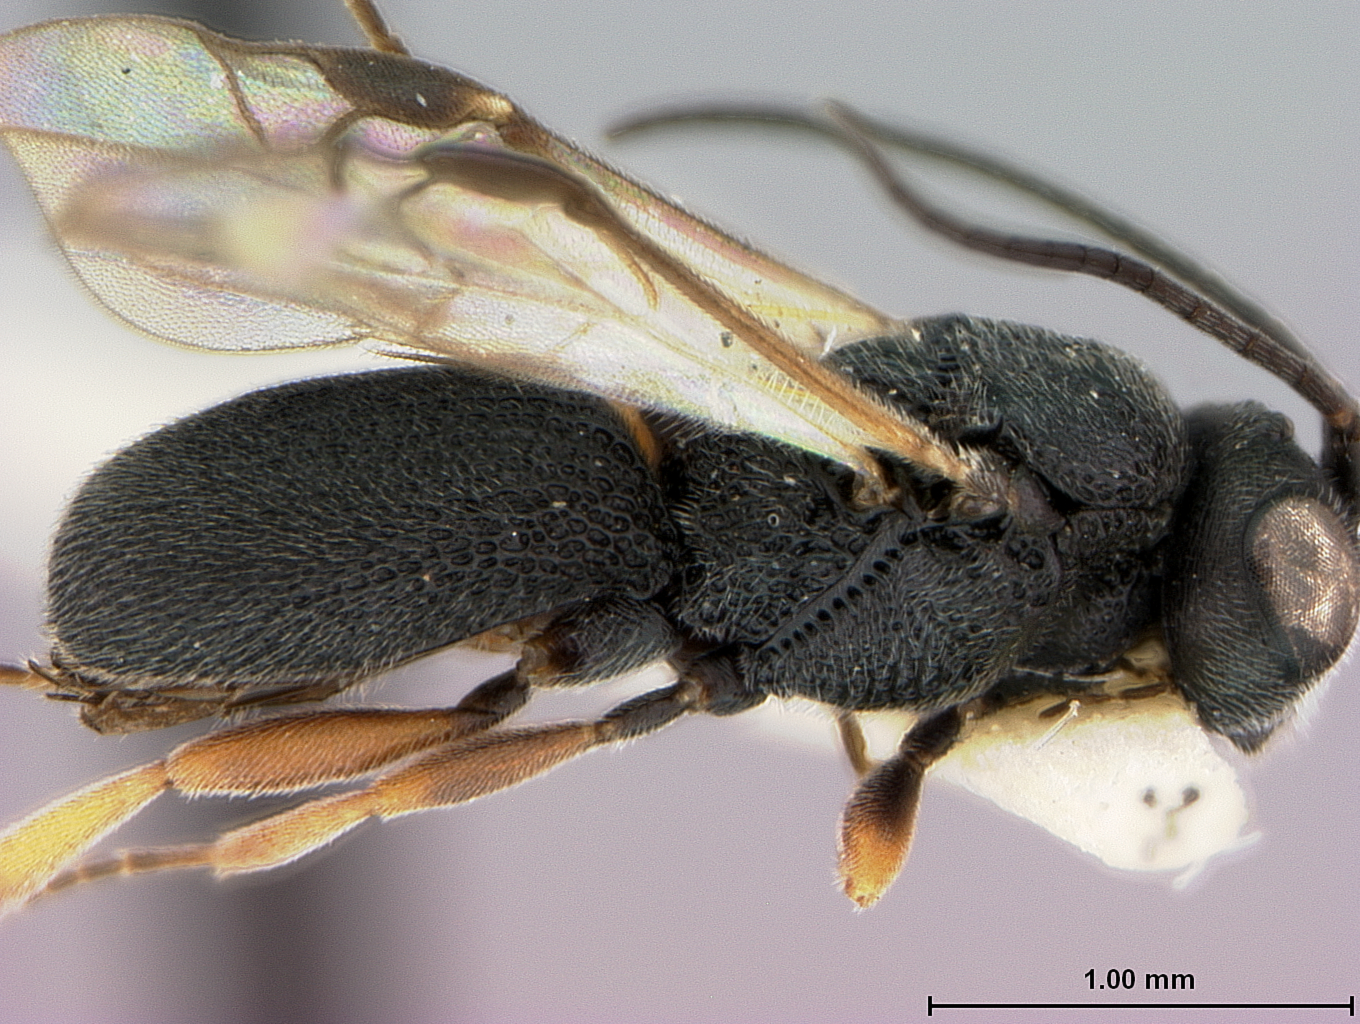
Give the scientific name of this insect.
Chelonus petrovae
